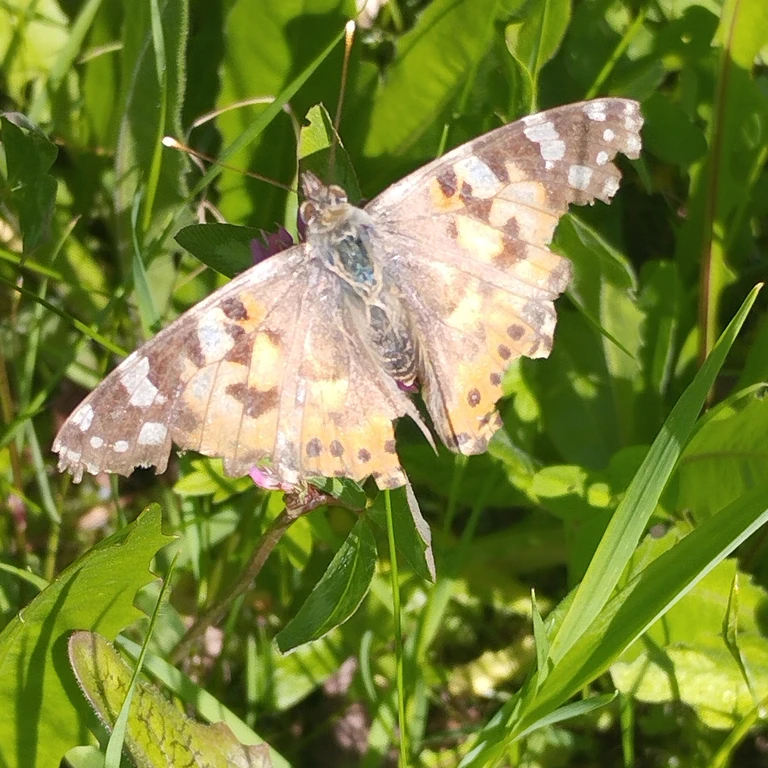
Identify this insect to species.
Vanessa cardui
